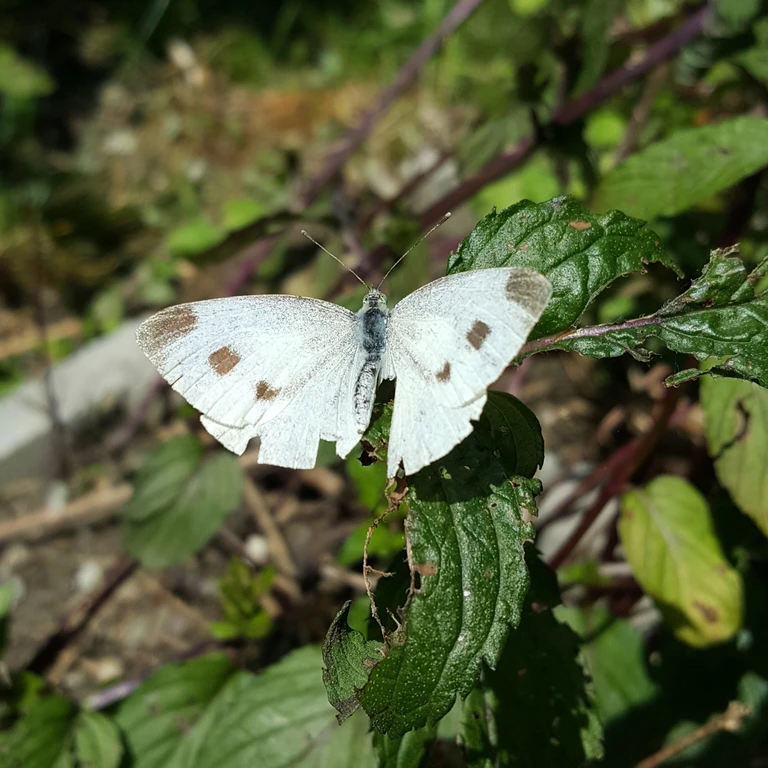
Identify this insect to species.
Pieris rapae
